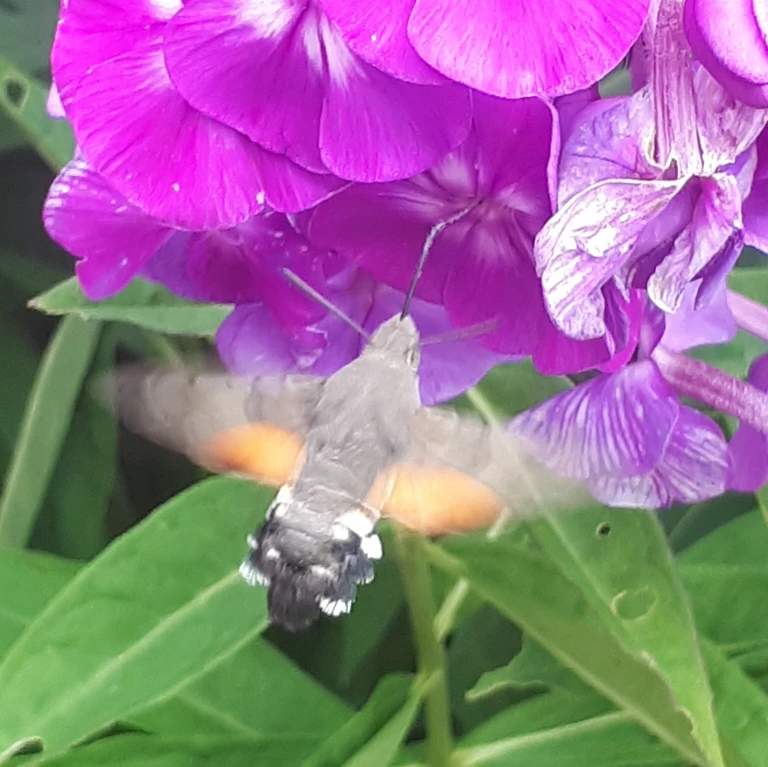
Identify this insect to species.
Macroglossum stellatarum
